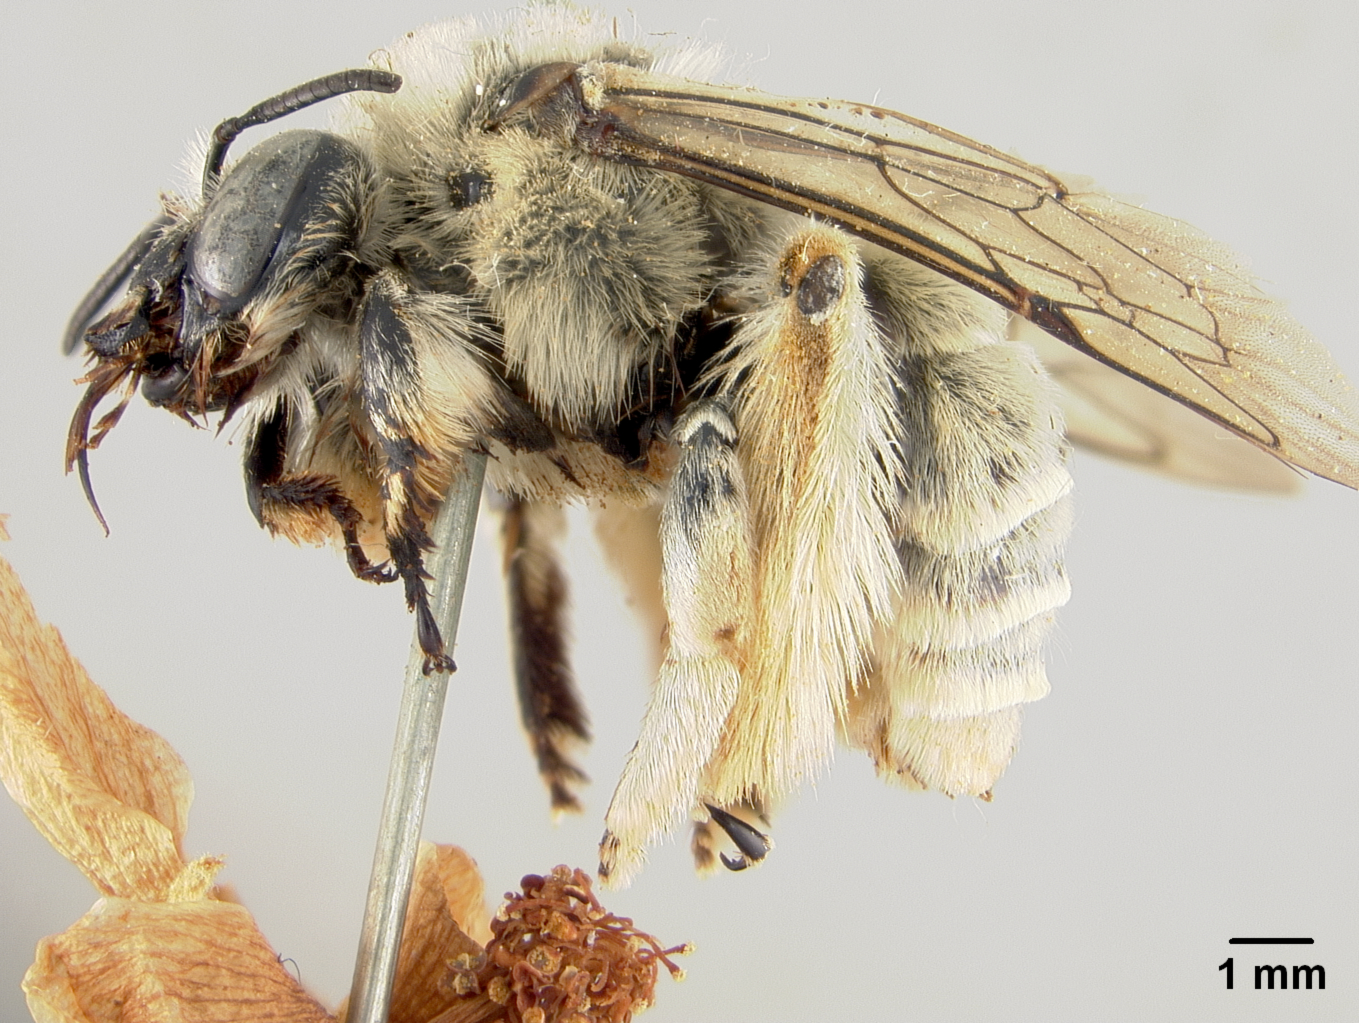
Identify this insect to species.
Diadasia megamorpha
